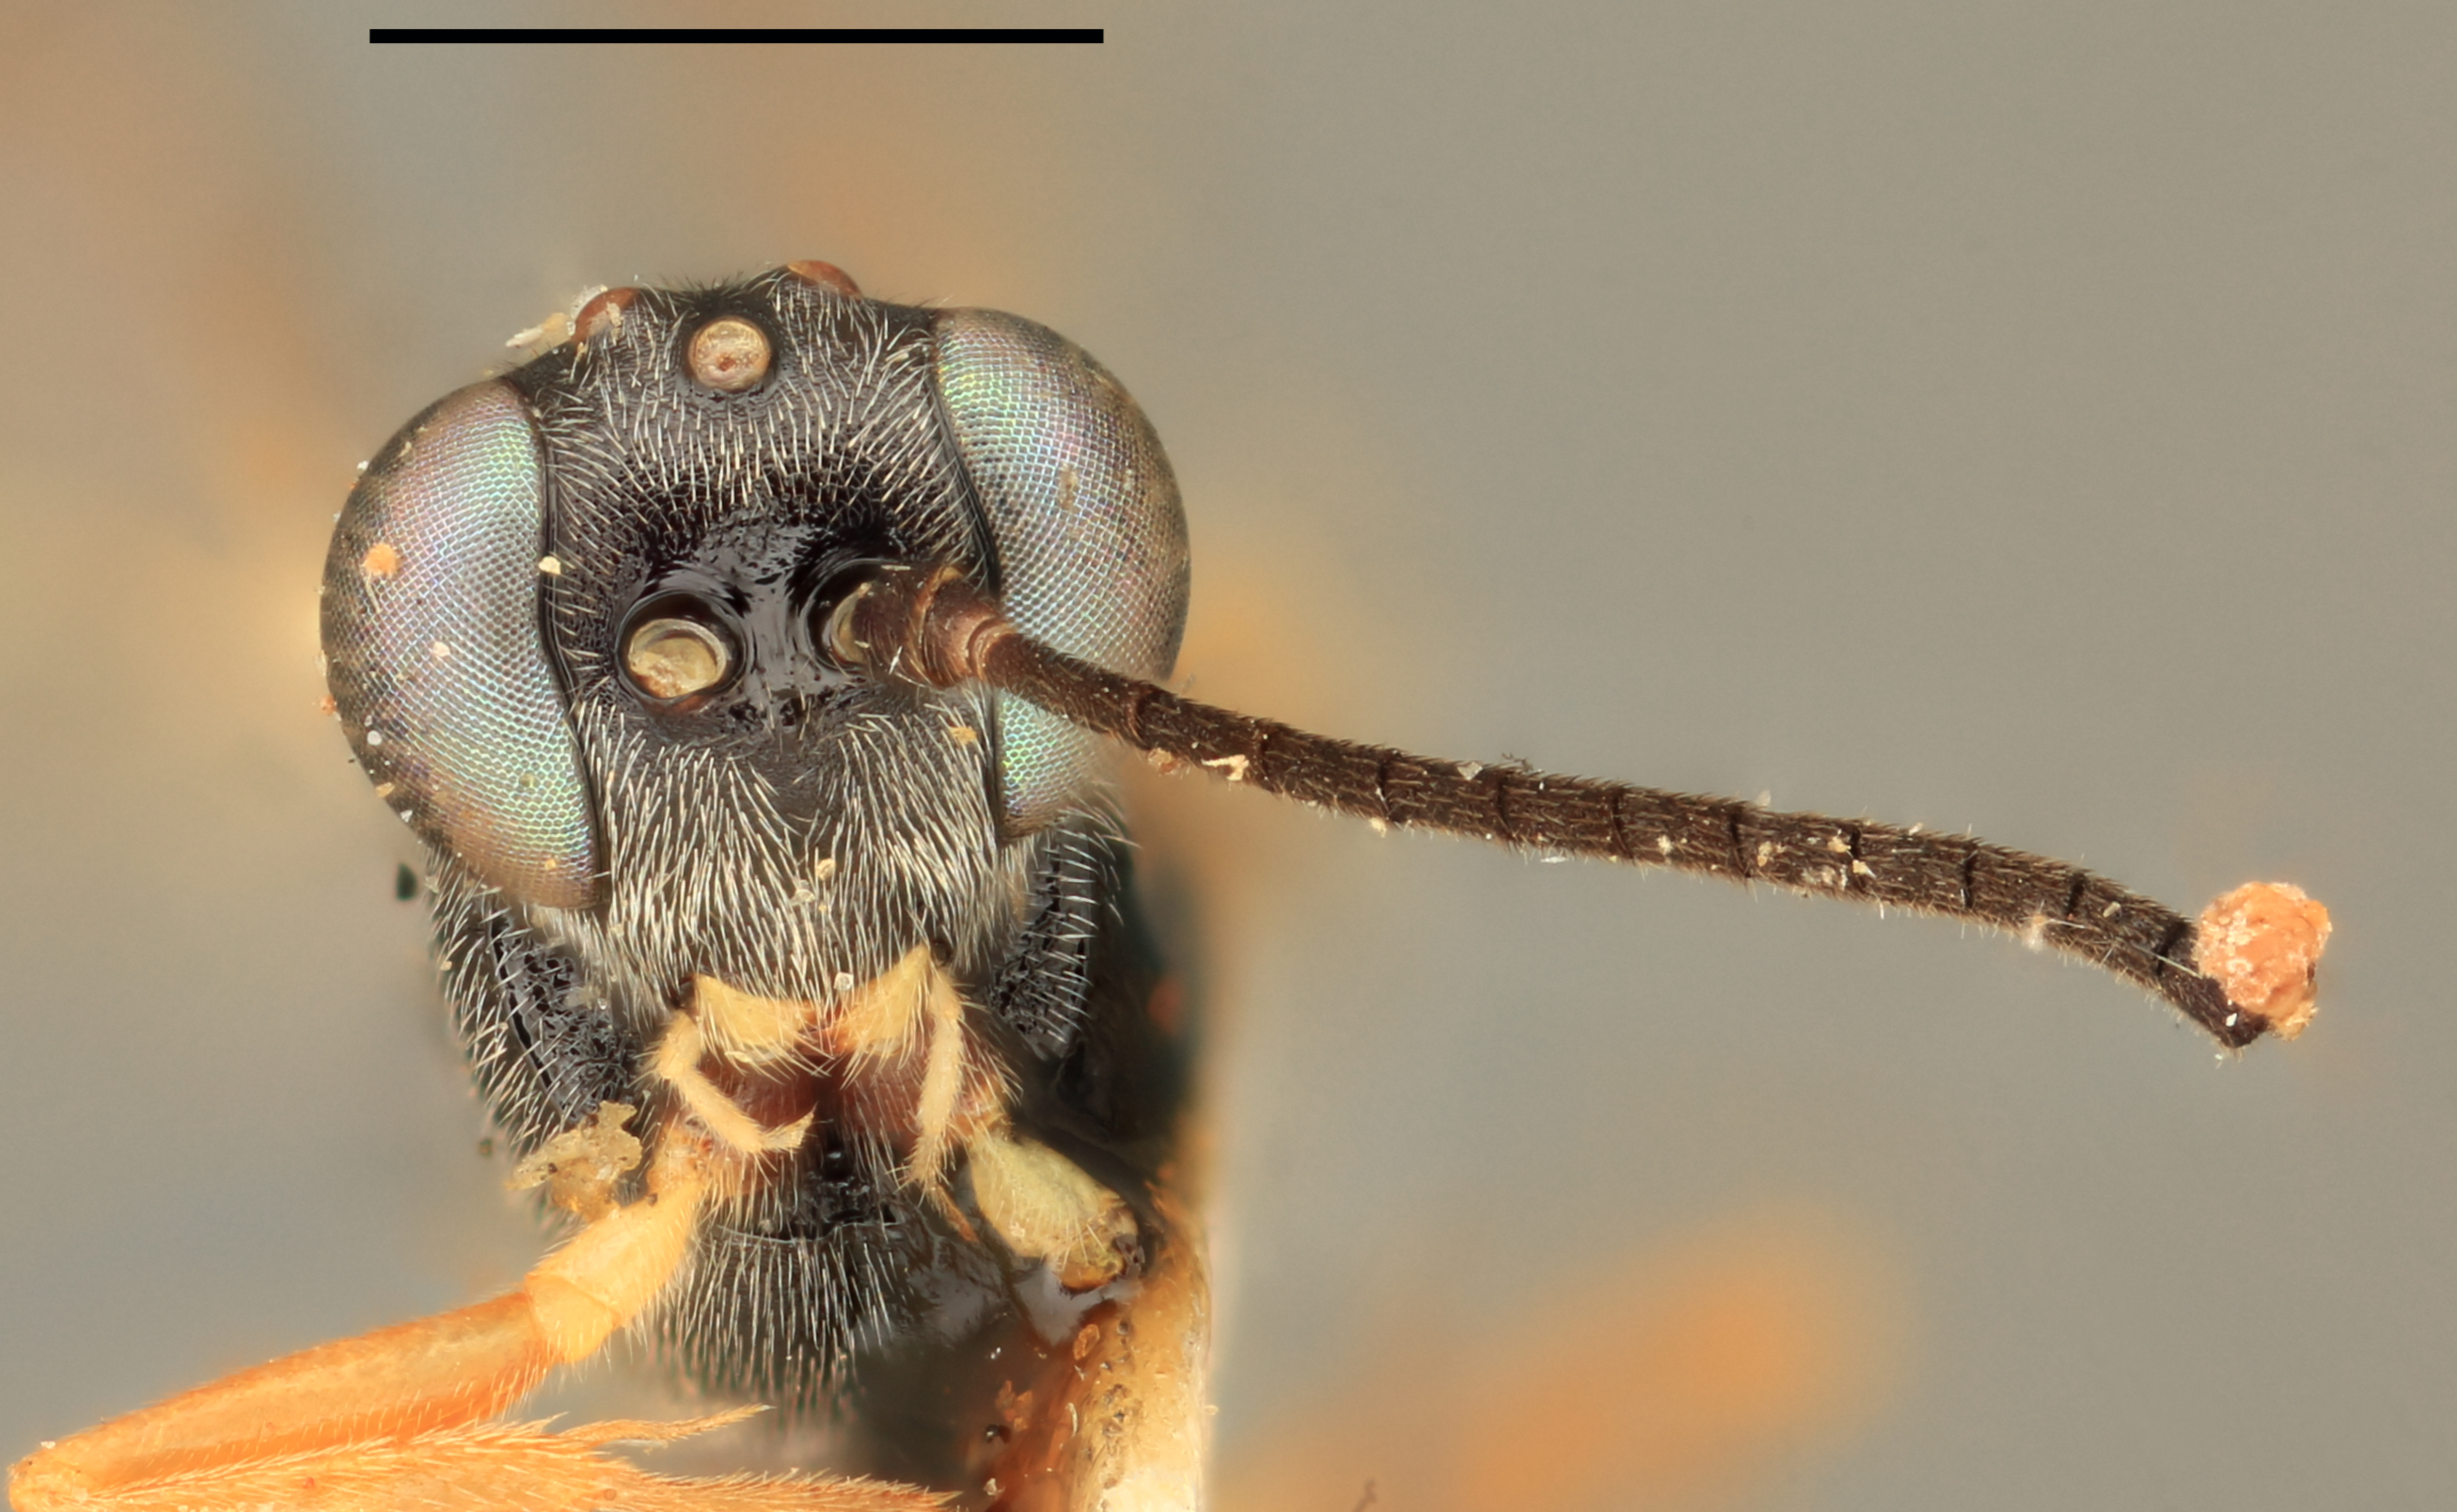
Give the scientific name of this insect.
Hypothereutes nigrolineatus
